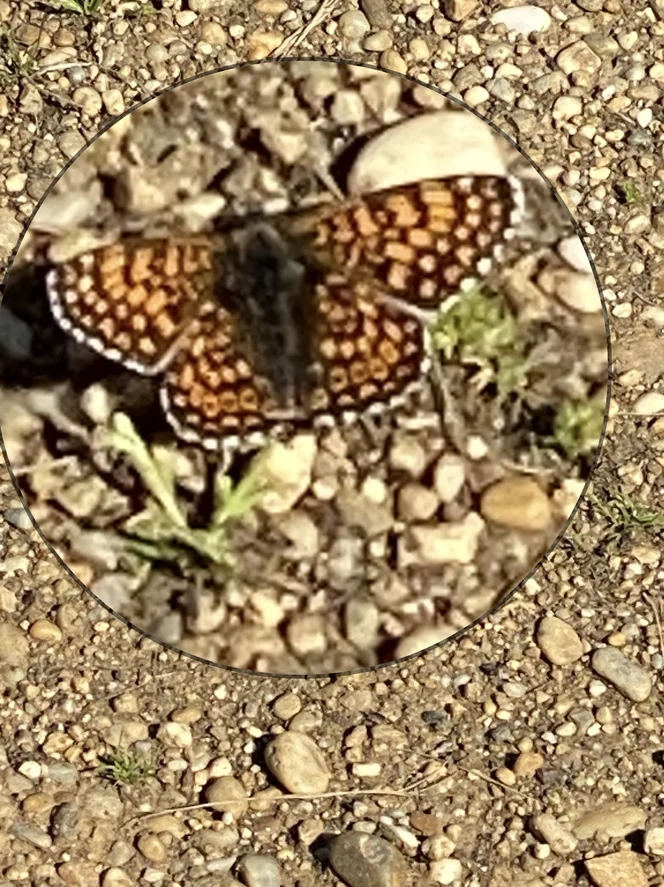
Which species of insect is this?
Melitaea cinxia
